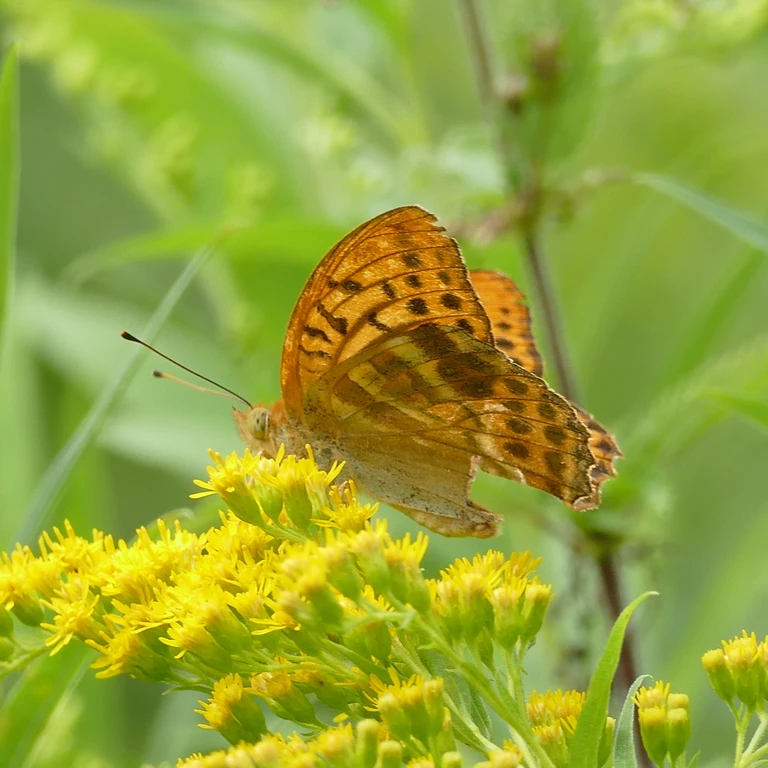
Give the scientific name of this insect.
Argynnis paphia
